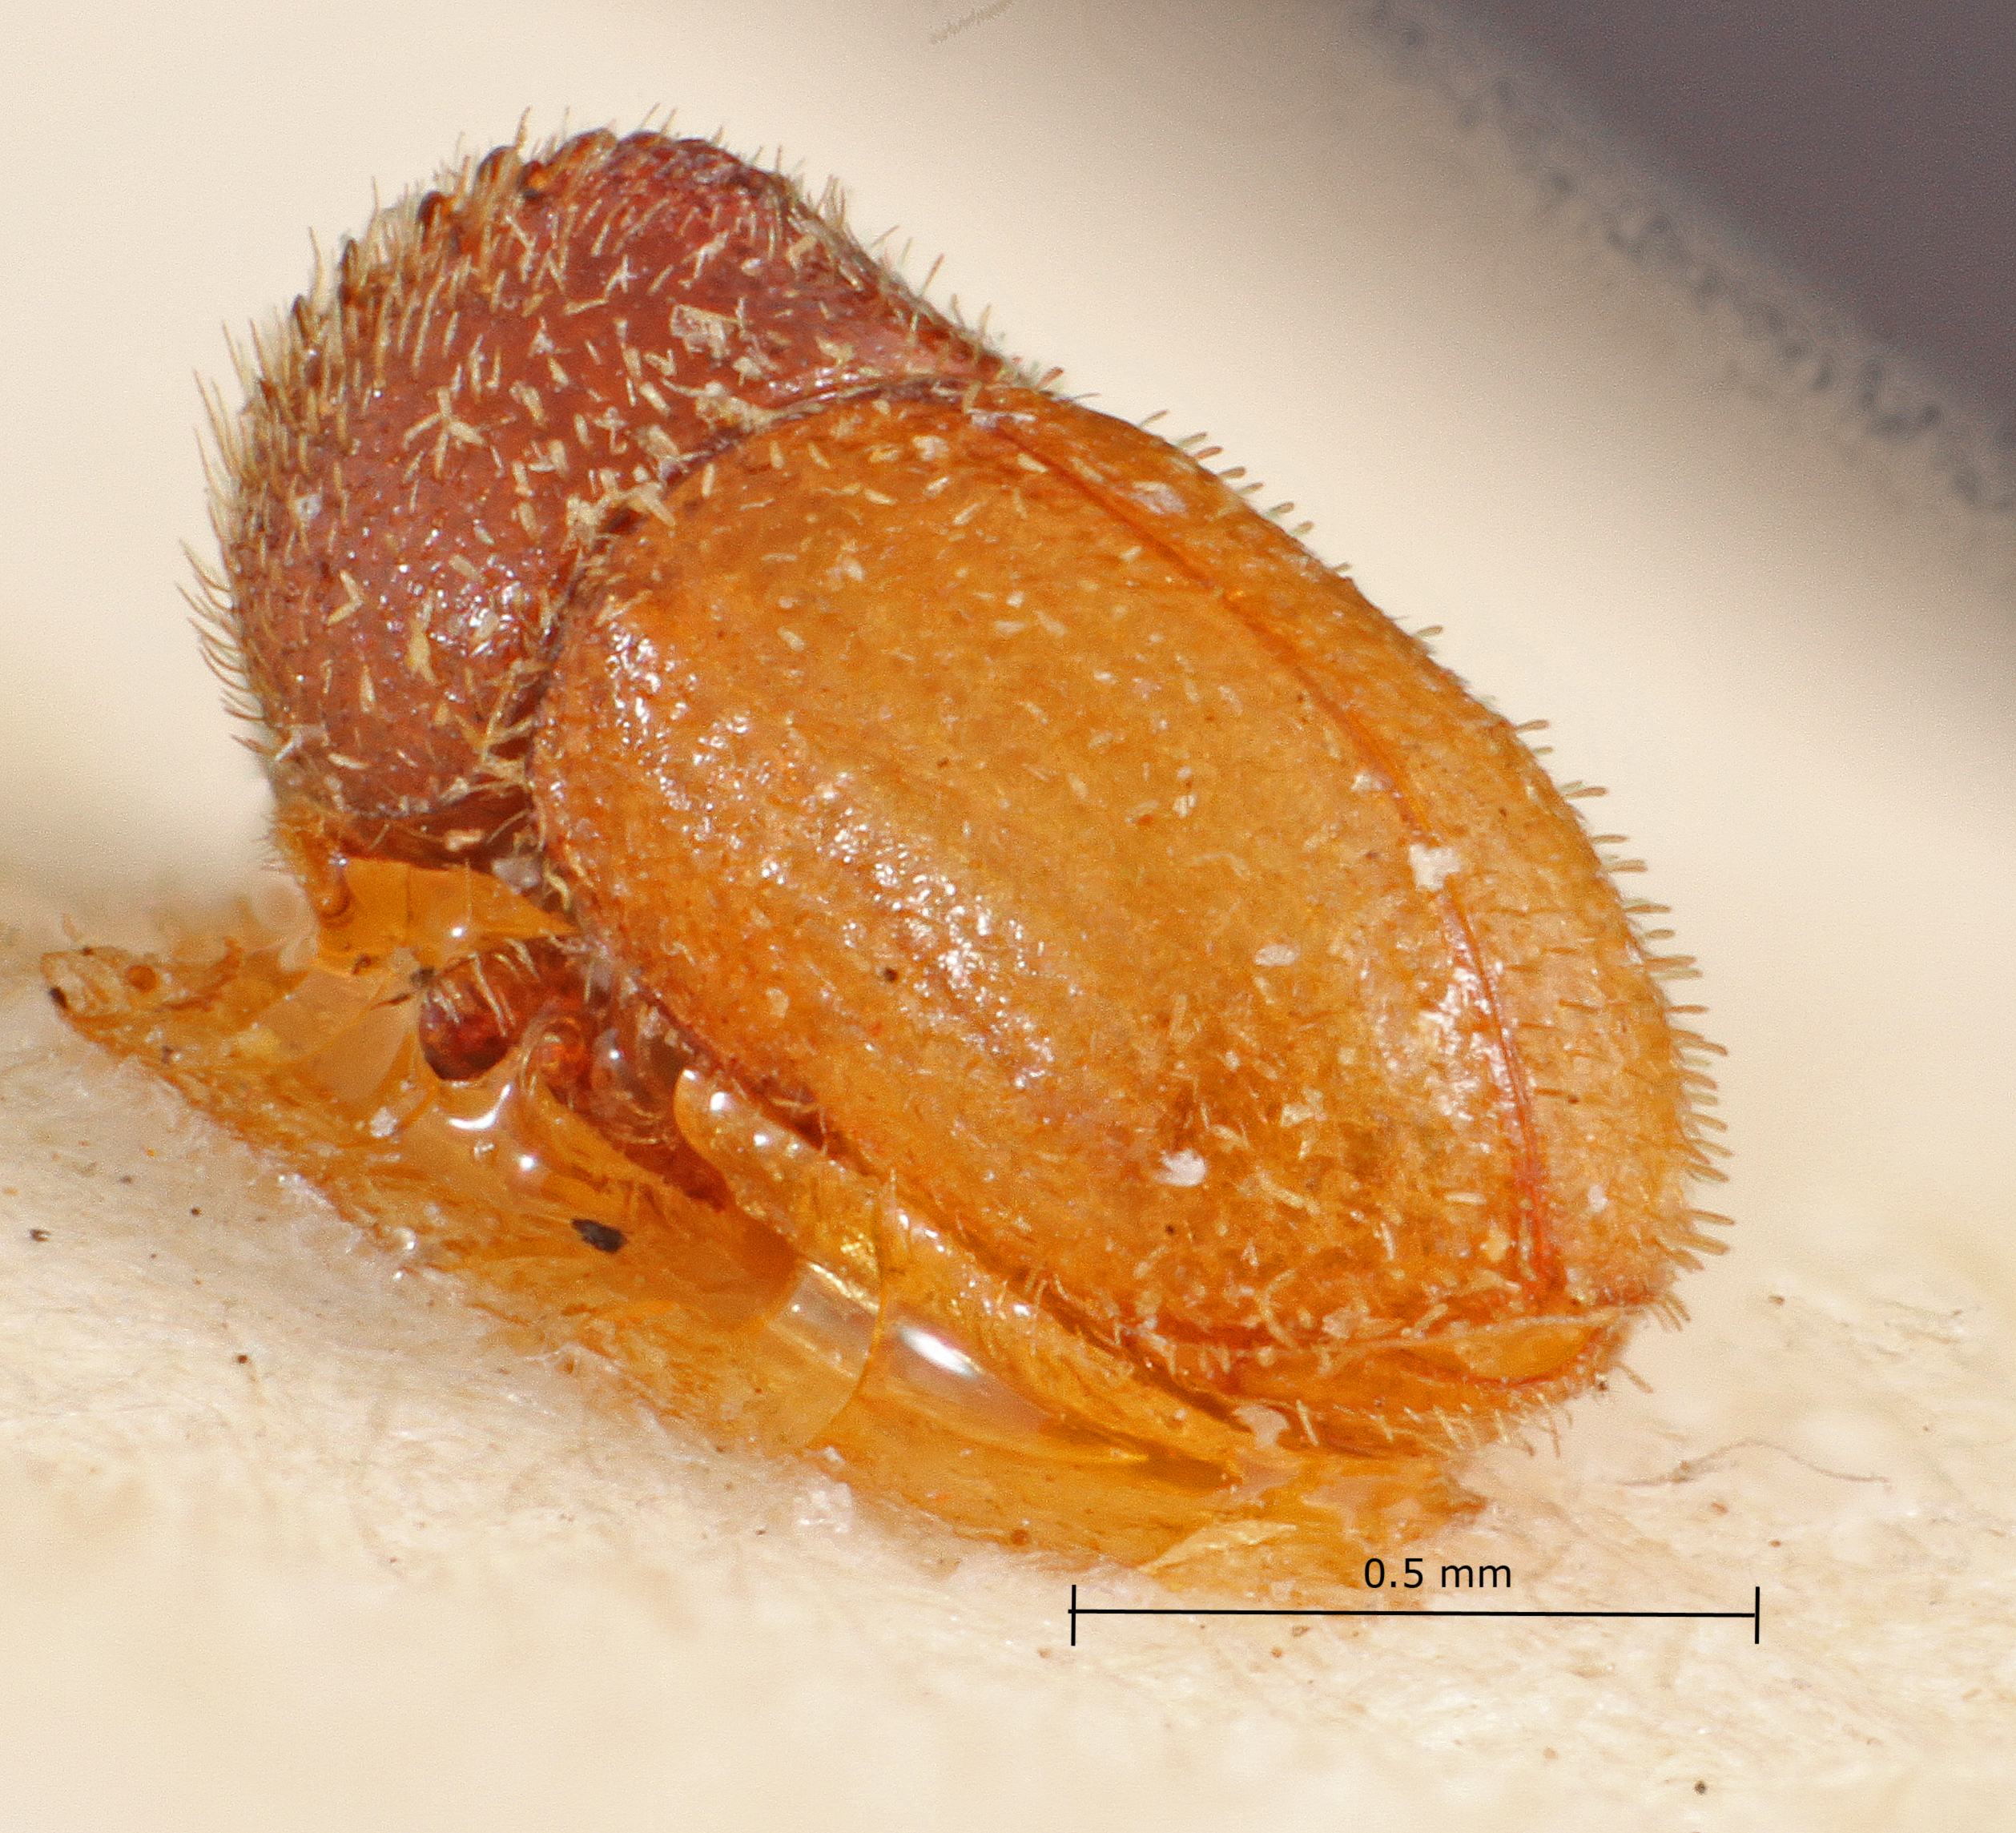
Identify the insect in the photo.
Stephanoderes javanus
